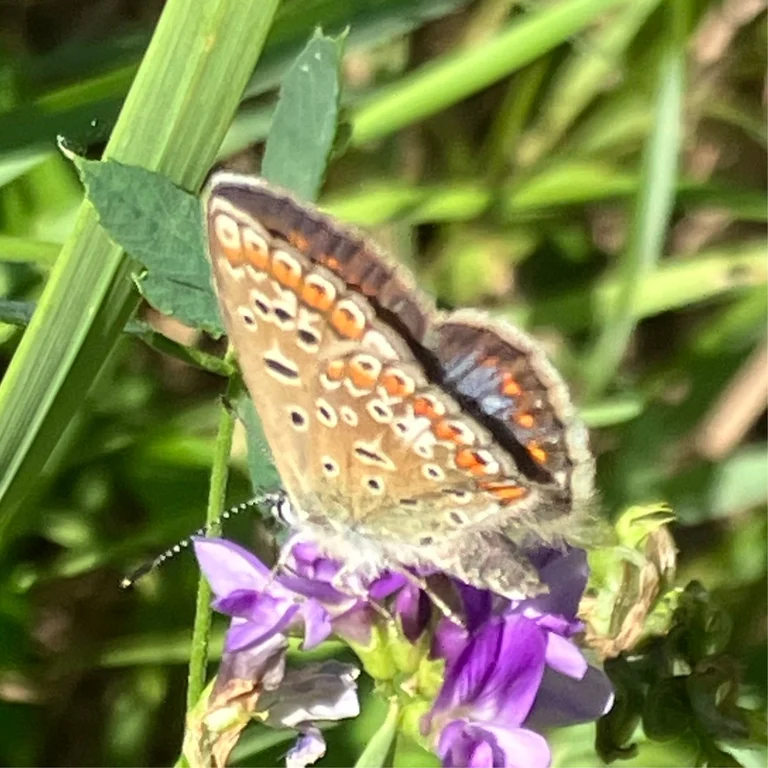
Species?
Polyommatus icarus
